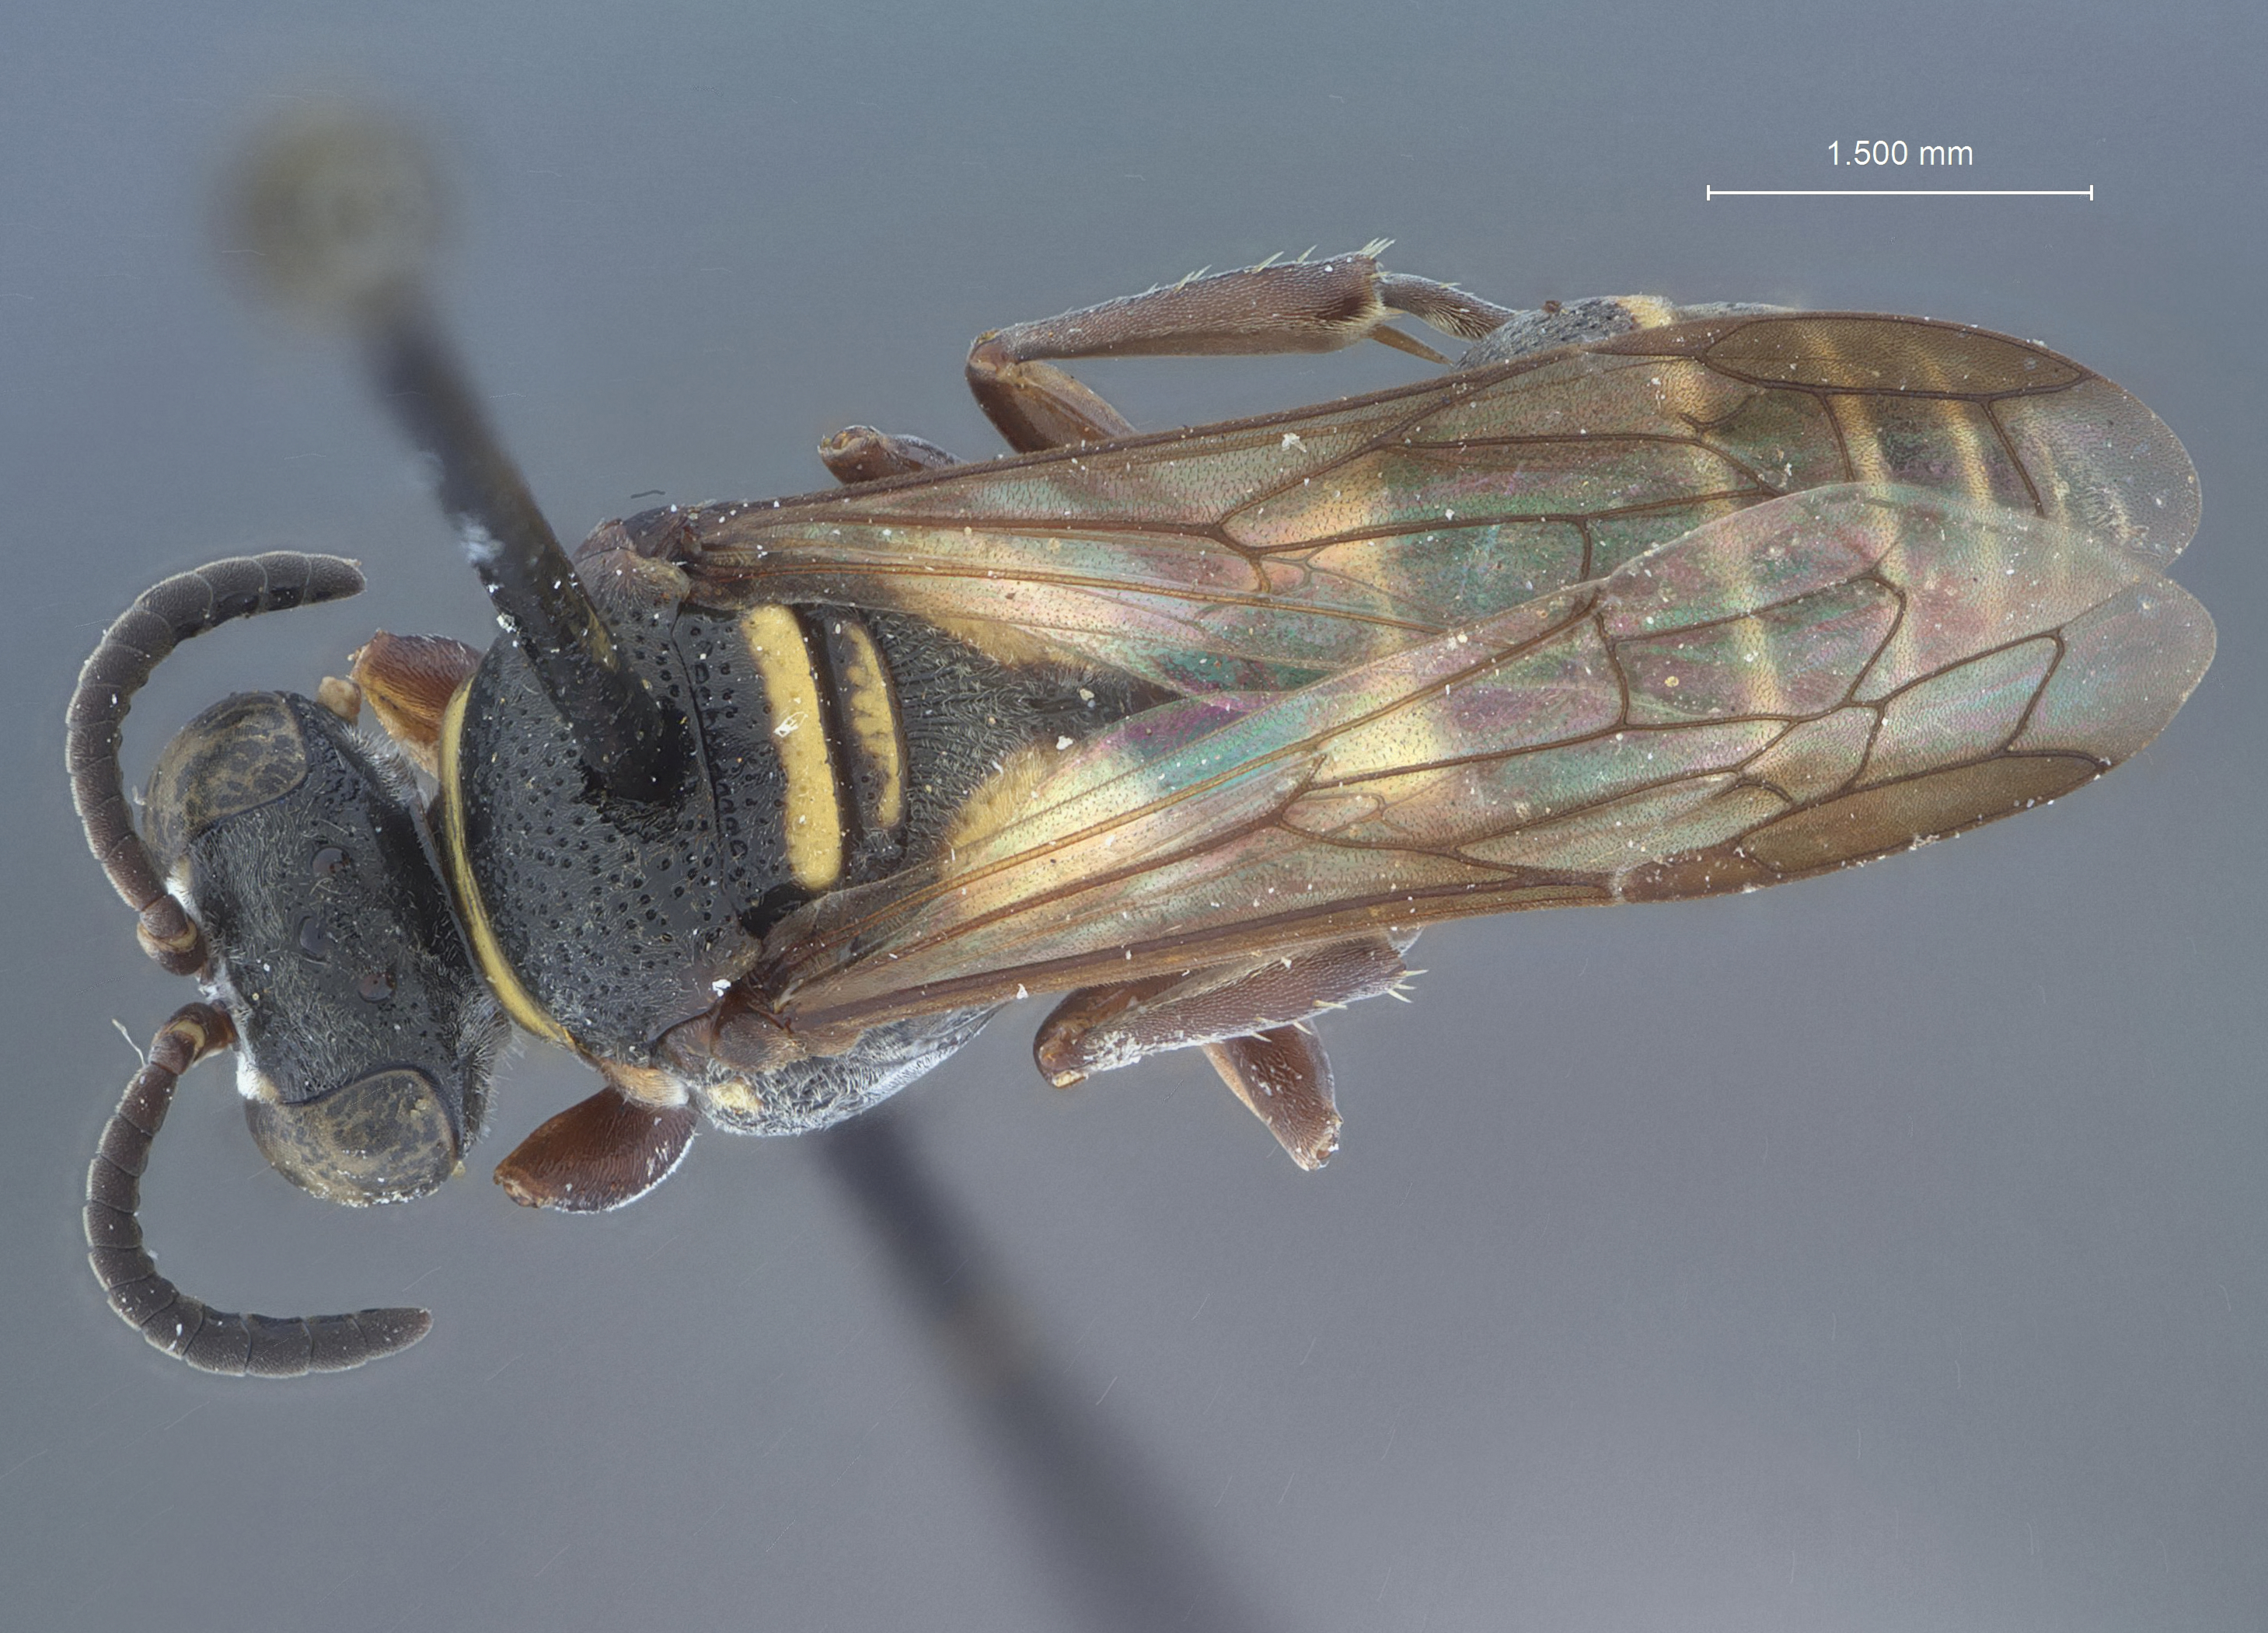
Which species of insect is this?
Gorytes knabi
